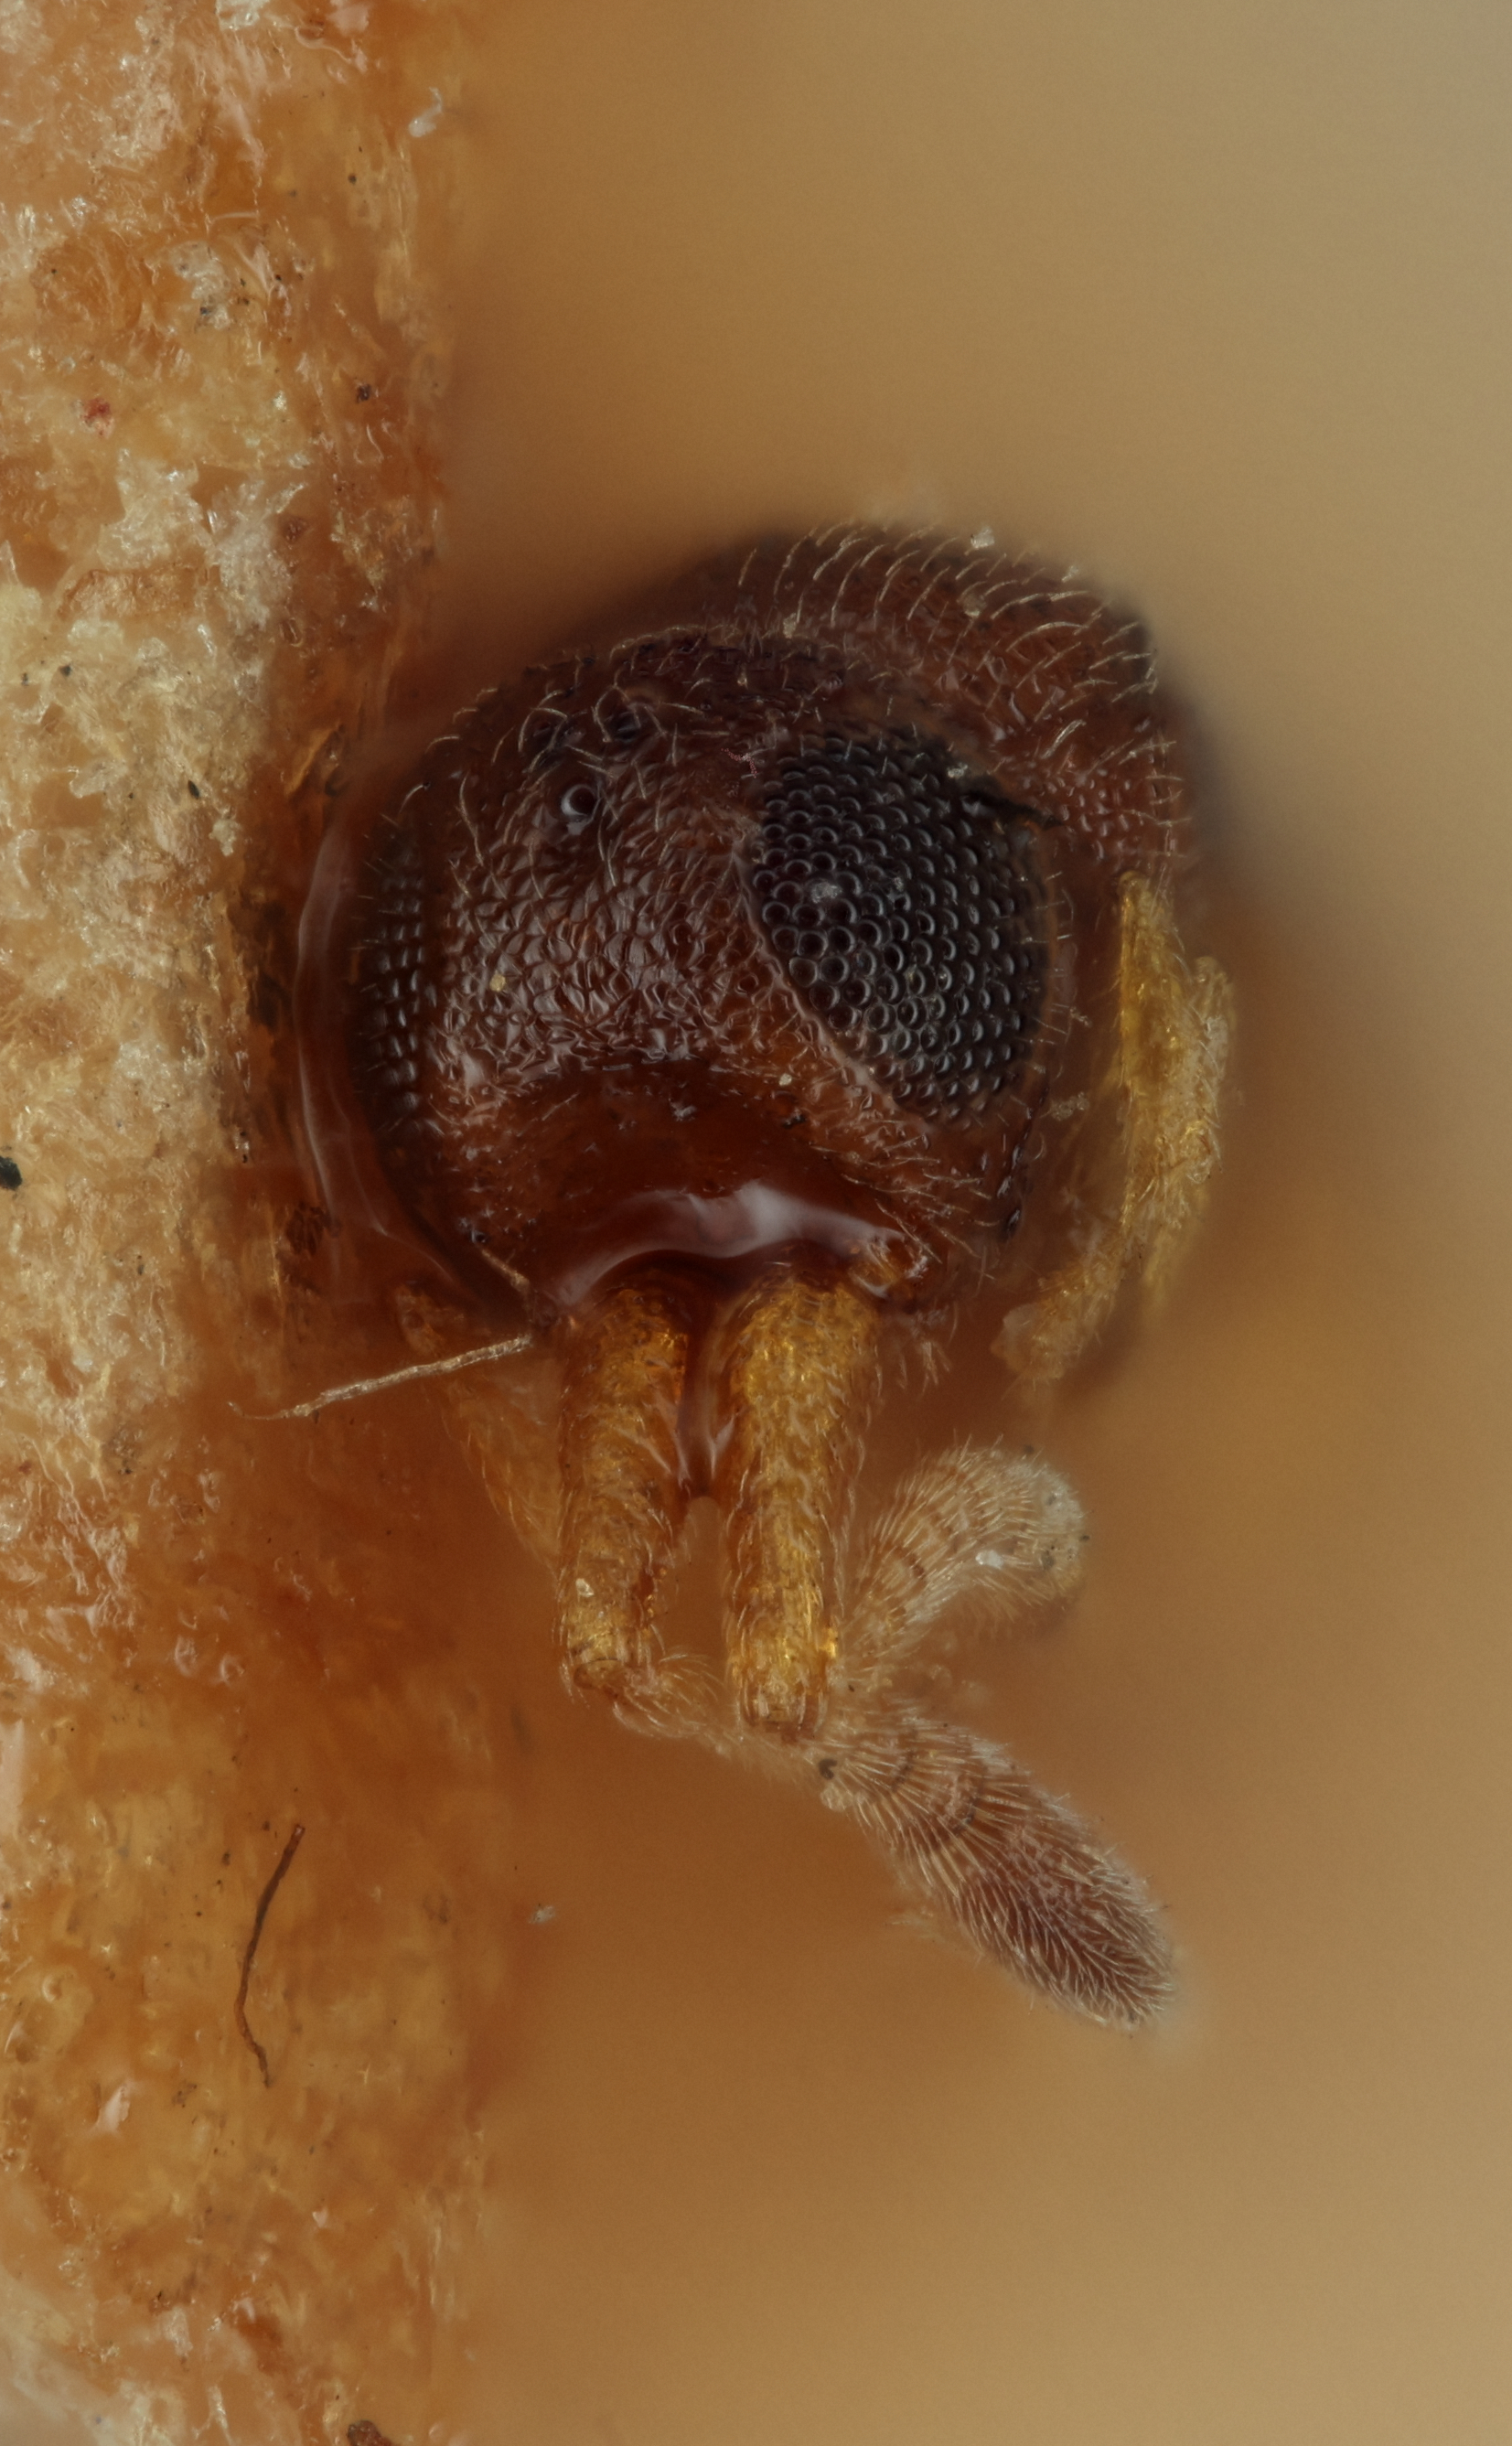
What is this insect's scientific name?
Aphanogmus bicolor
